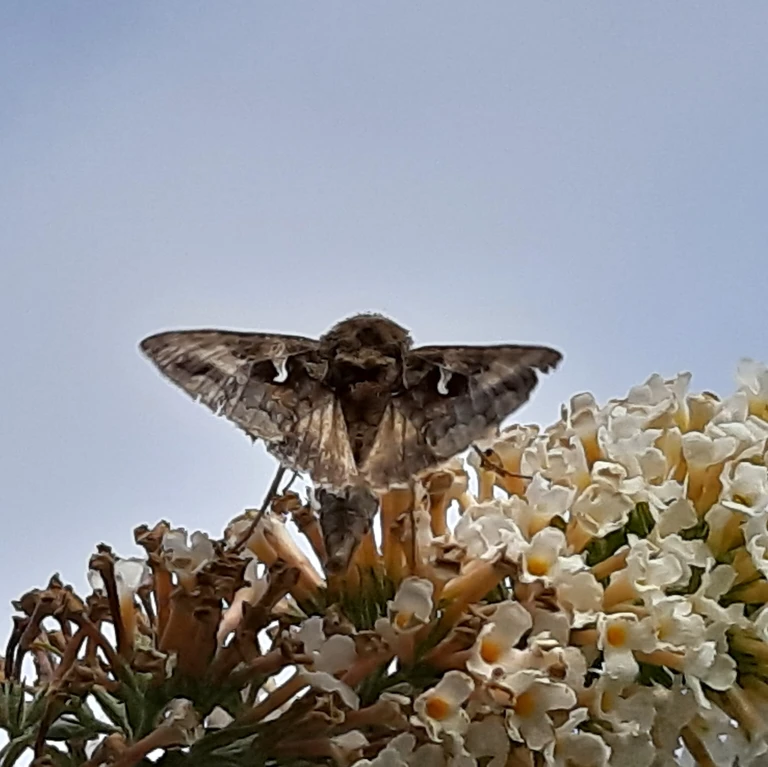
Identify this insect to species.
Autographa gamma
